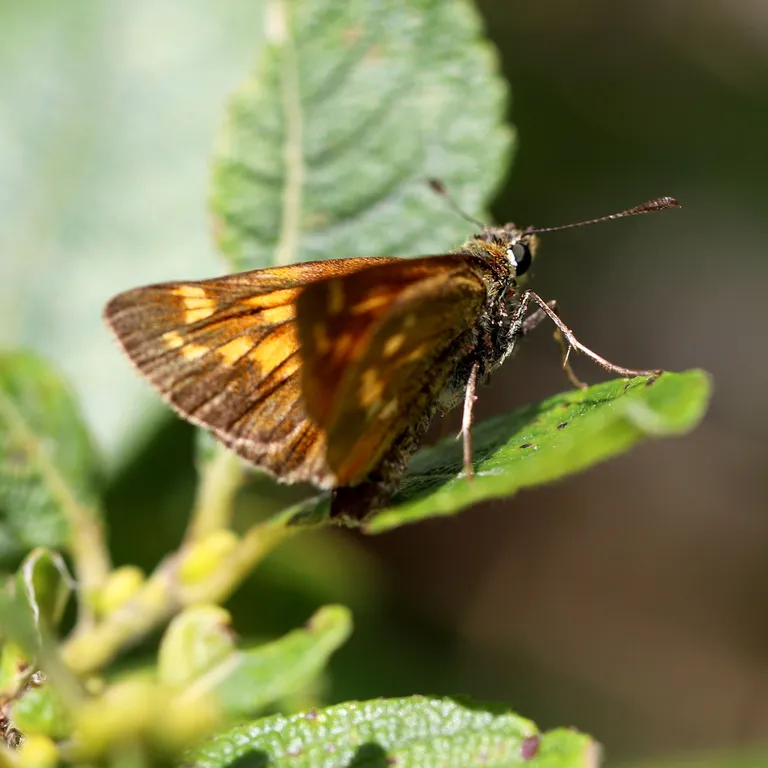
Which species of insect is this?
Ochlodes sylvanus (also Ochlodes venata)
